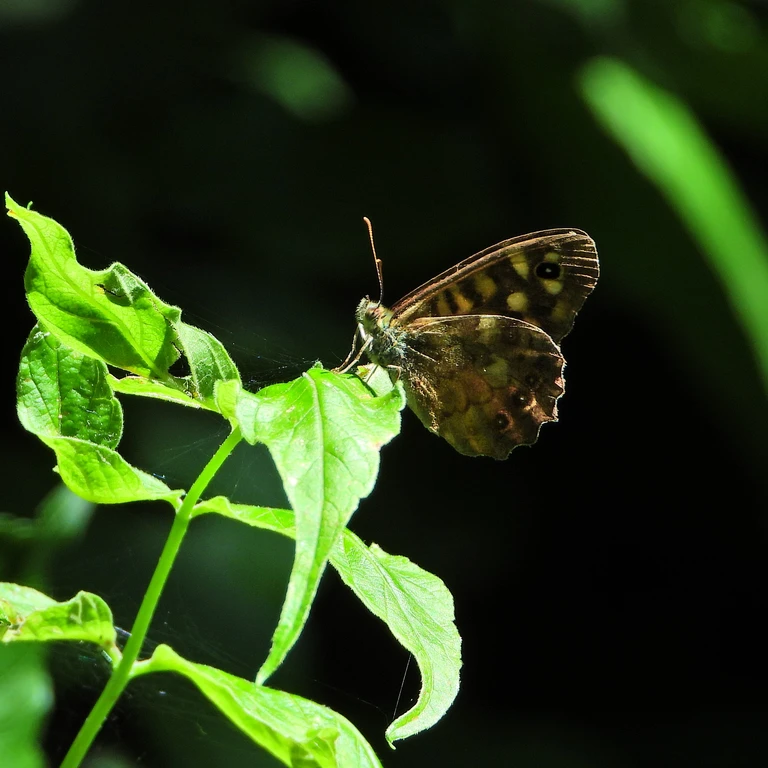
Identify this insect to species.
Pararge aegeria
